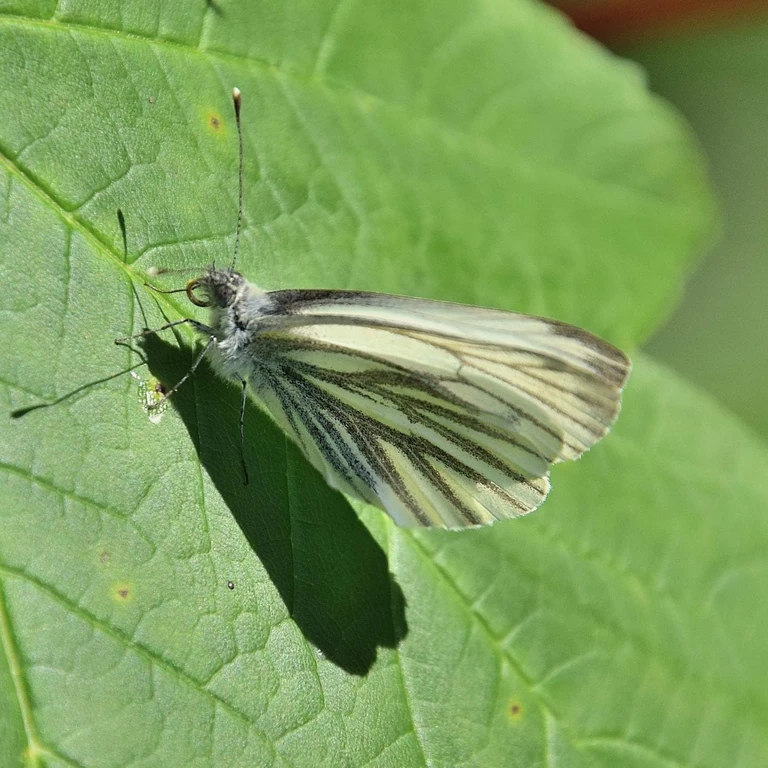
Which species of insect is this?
Pieris napi
